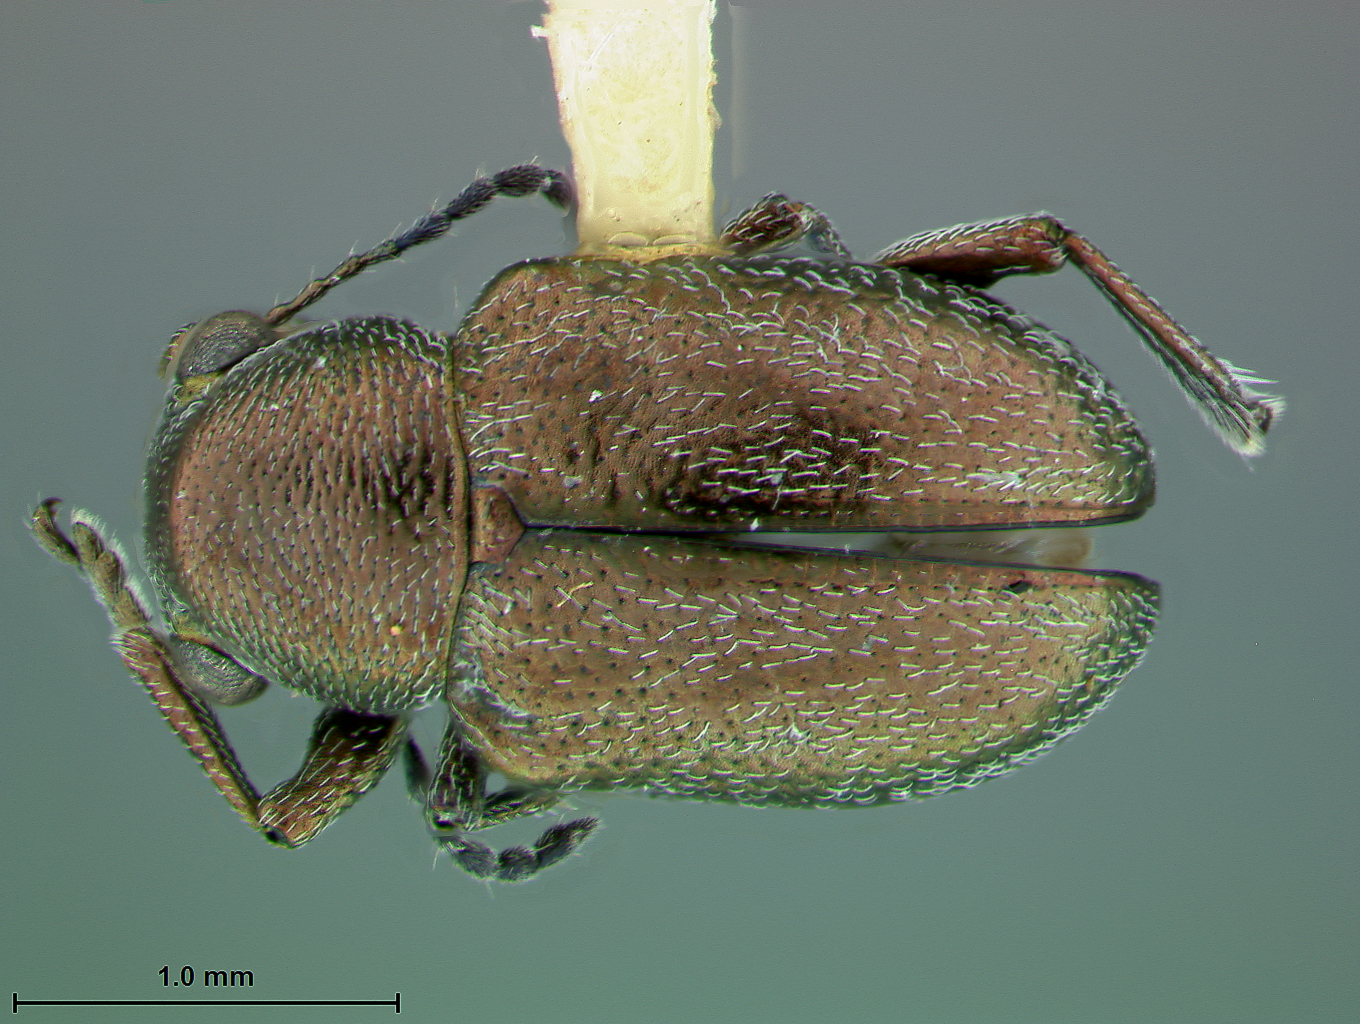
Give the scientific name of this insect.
Graphops curtipennis
